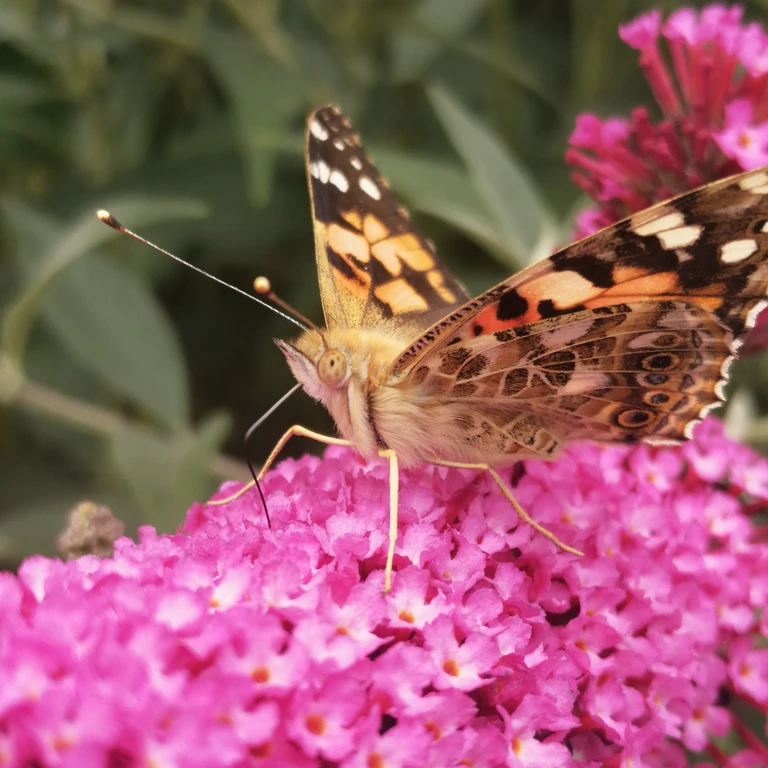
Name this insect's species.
Vanessa cardui
